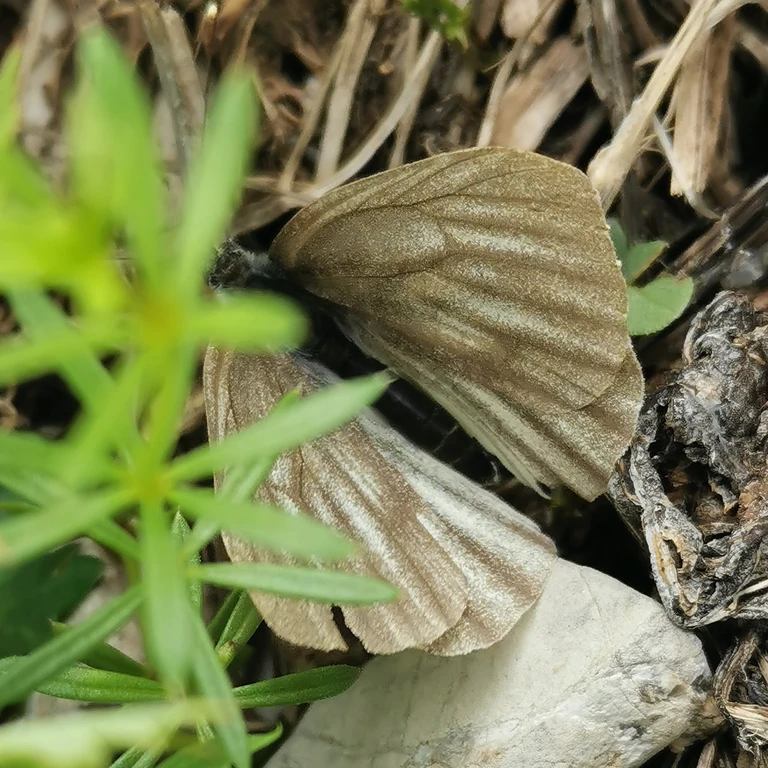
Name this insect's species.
Pieris bryoniae
